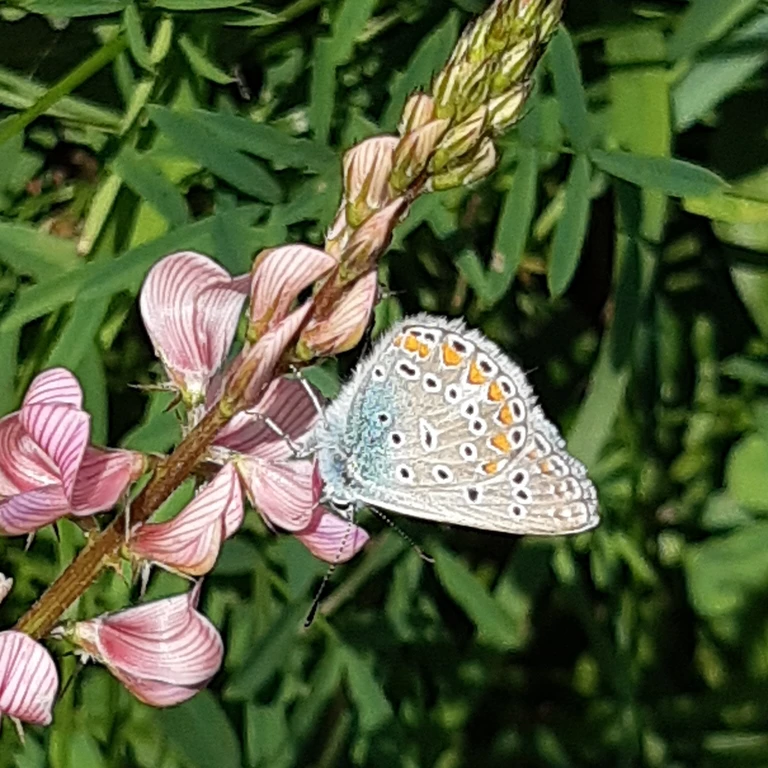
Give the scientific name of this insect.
Polyommatus thersites
